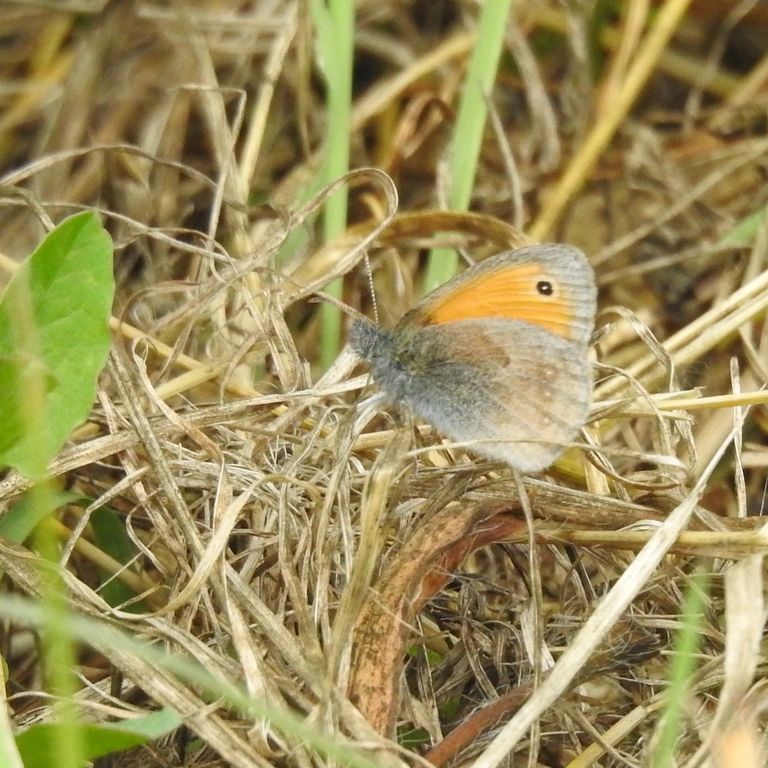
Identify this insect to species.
Coenonympha pamphilus
